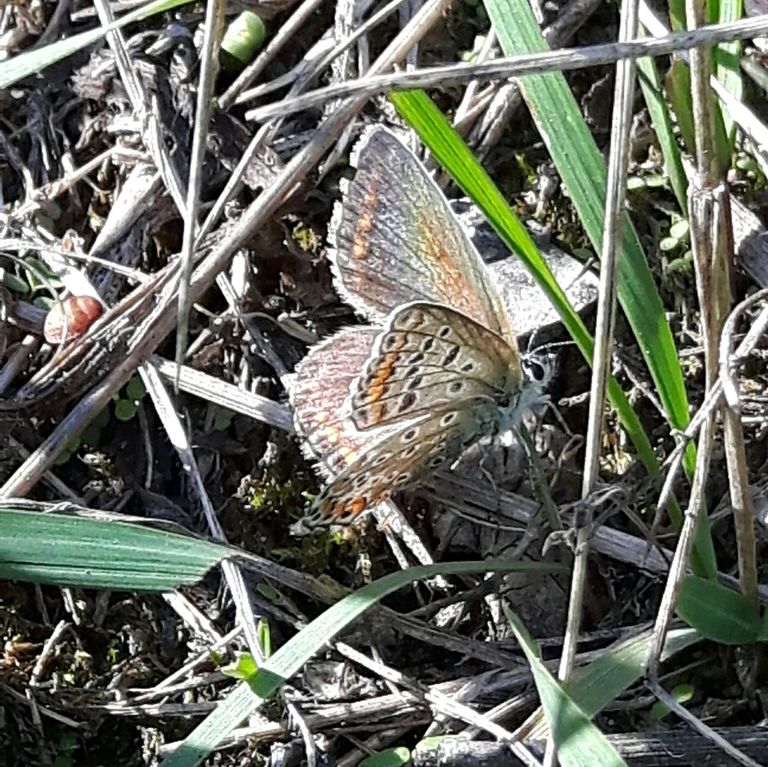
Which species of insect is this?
Polyommatus icarus
